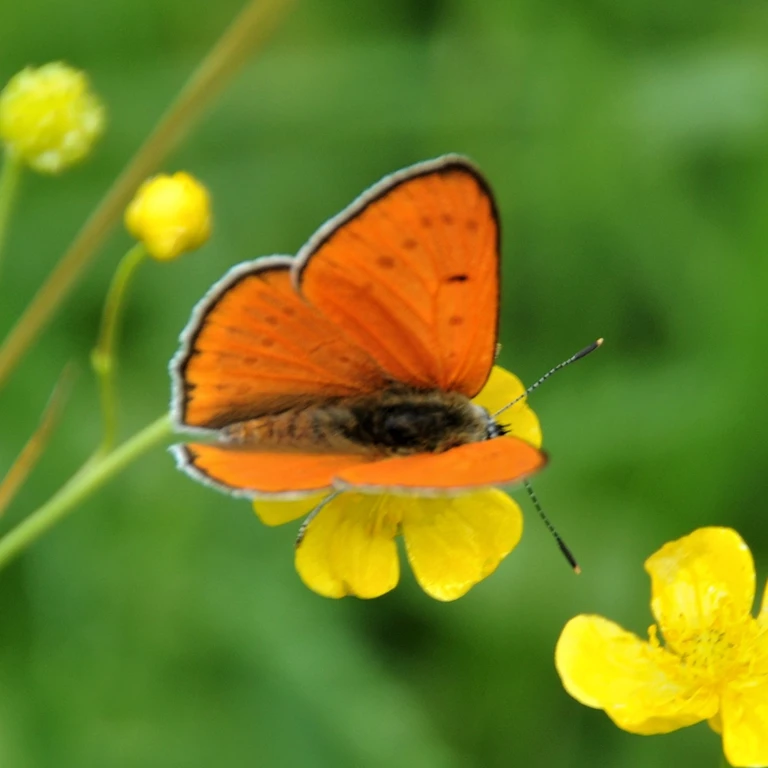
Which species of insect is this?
Lycaena dispar
